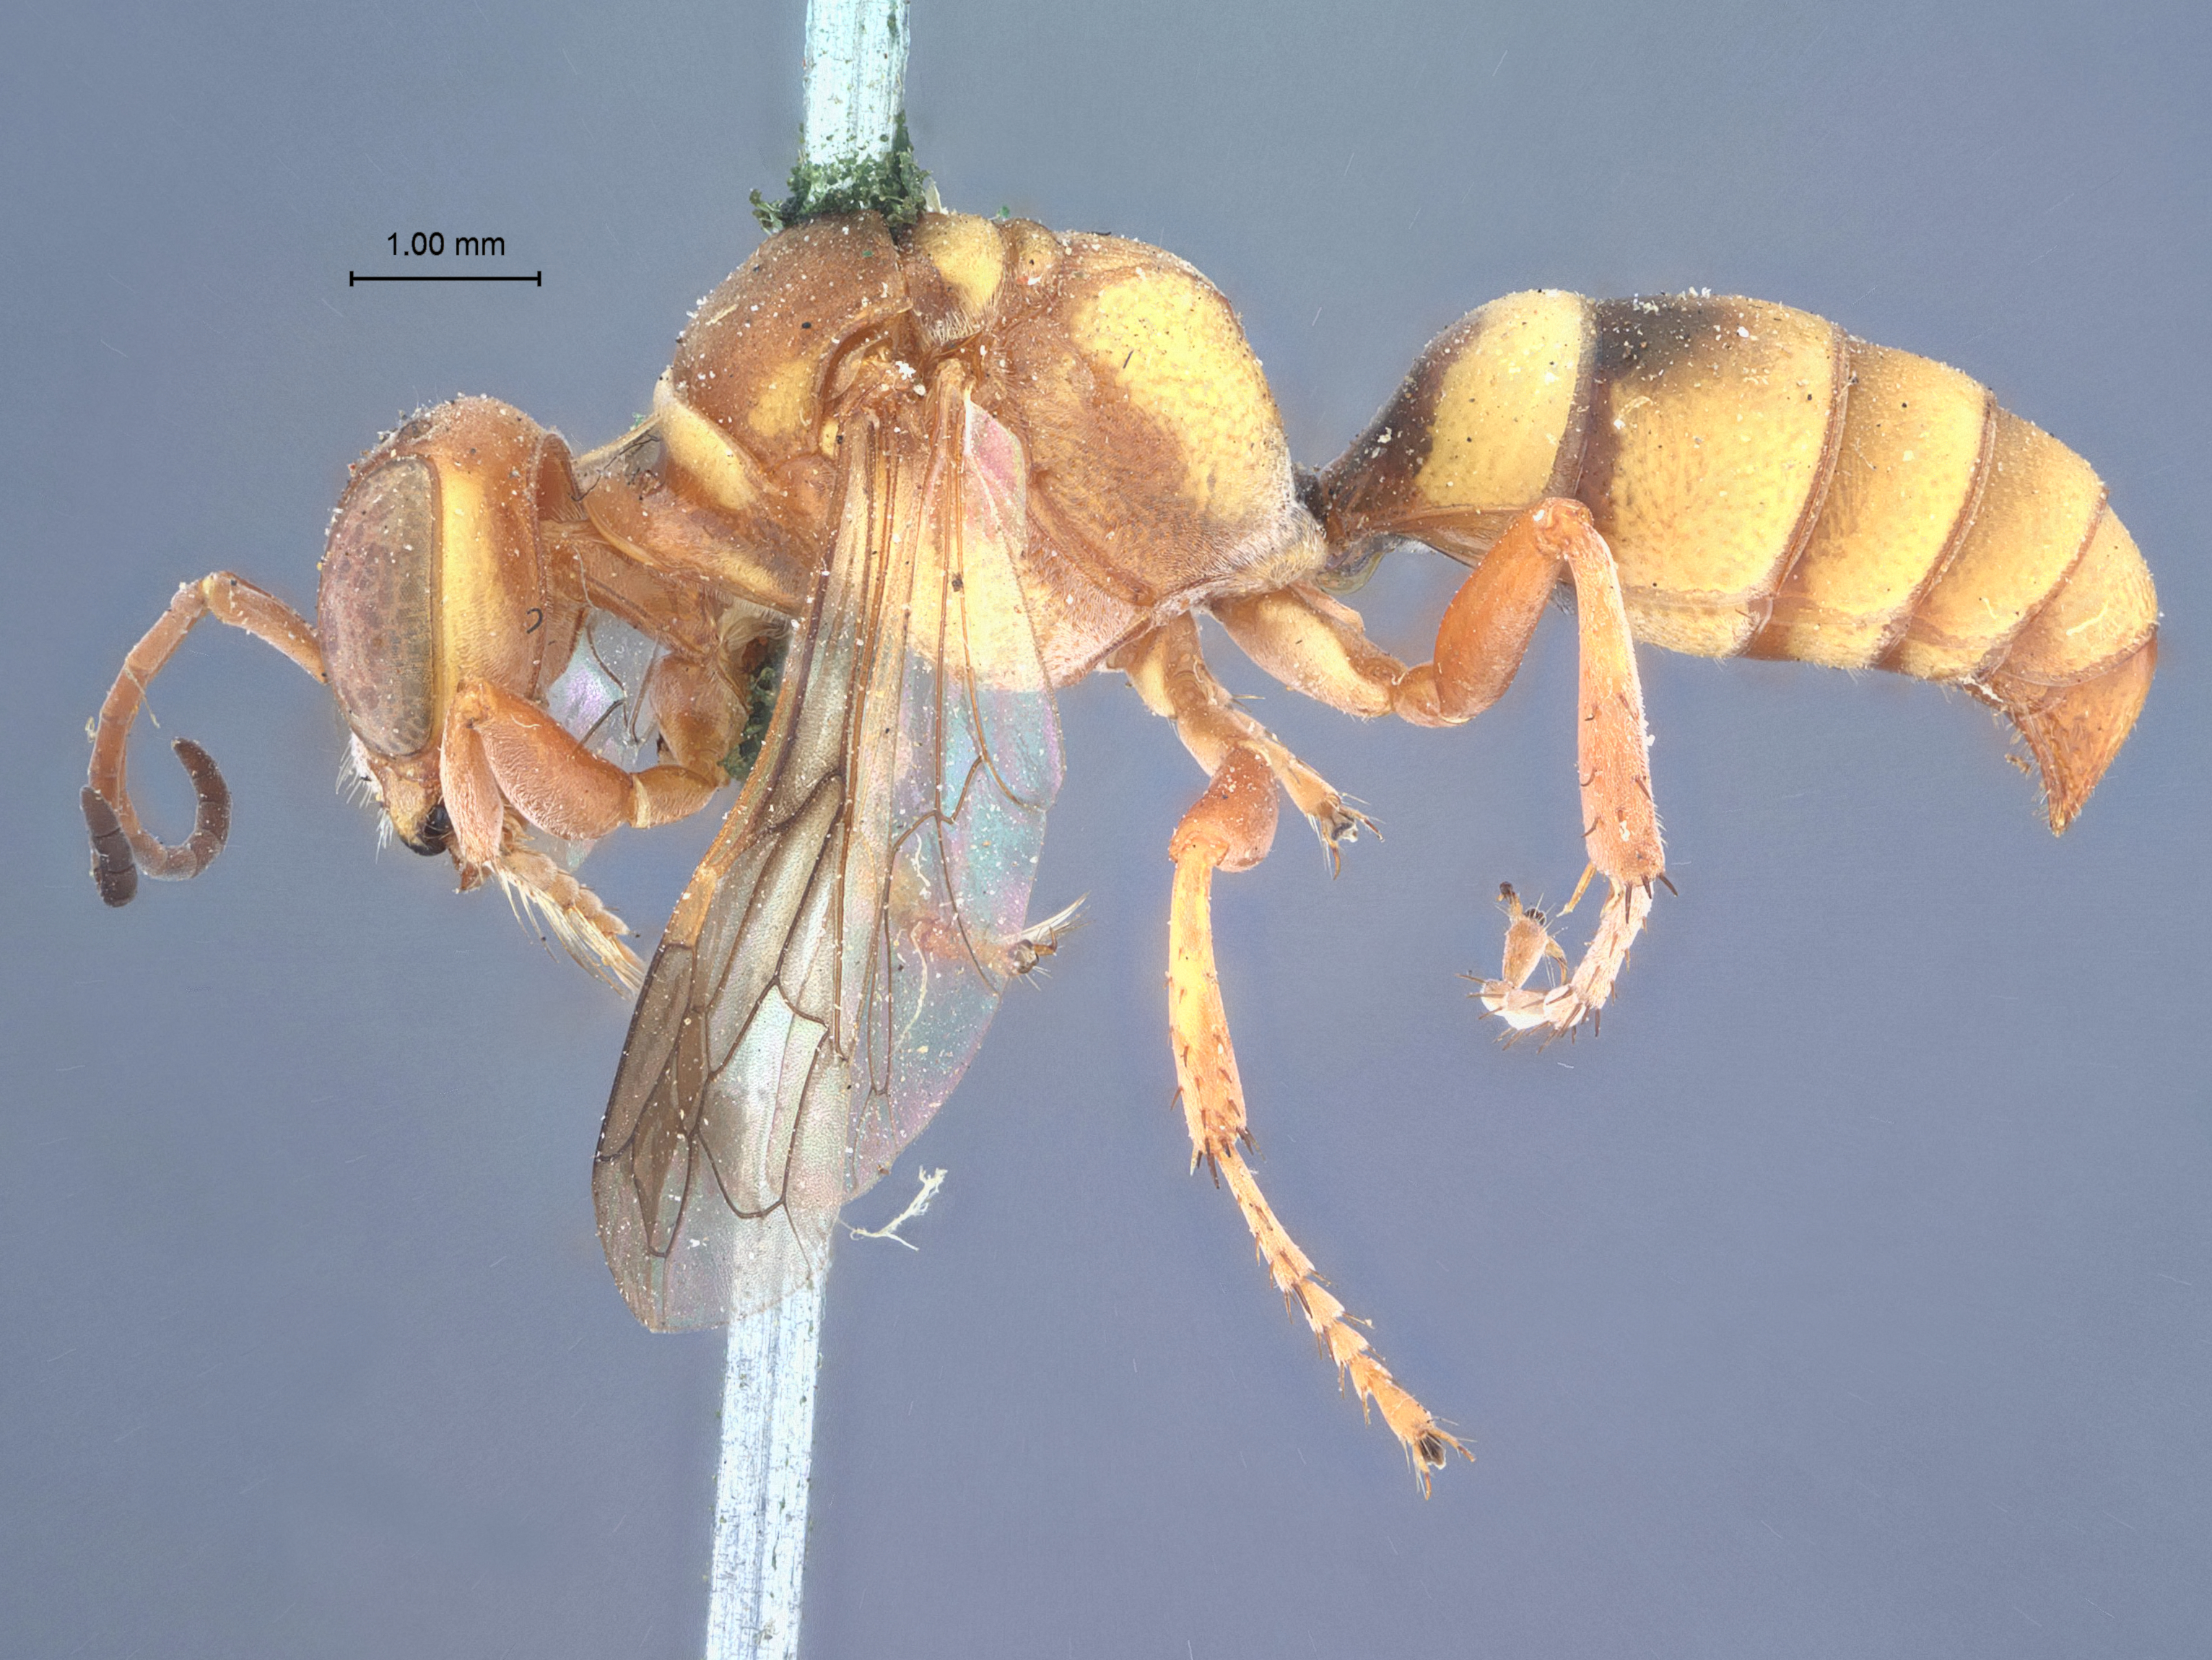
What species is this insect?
Gorytes diversus
